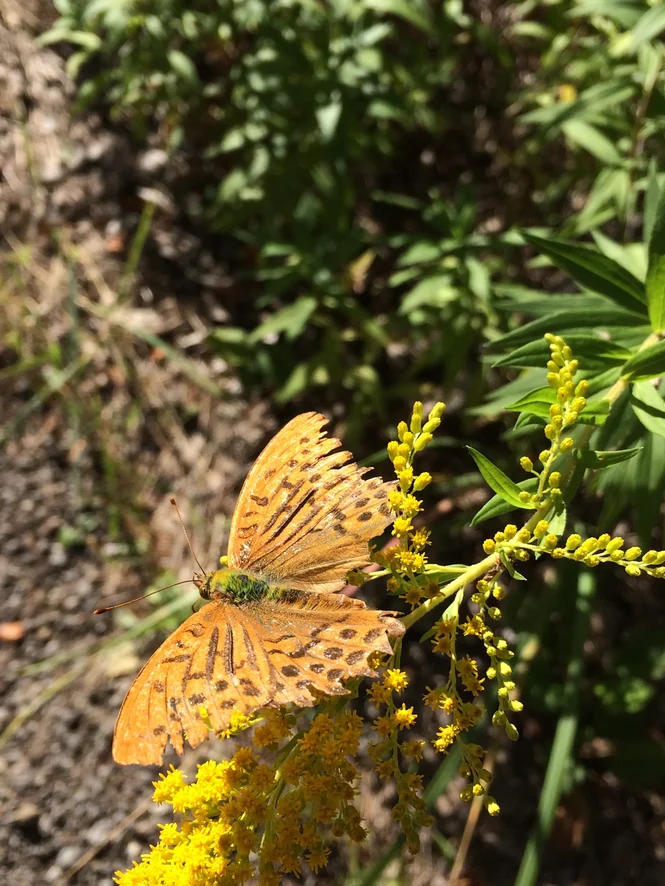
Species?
Argynnis paphia
